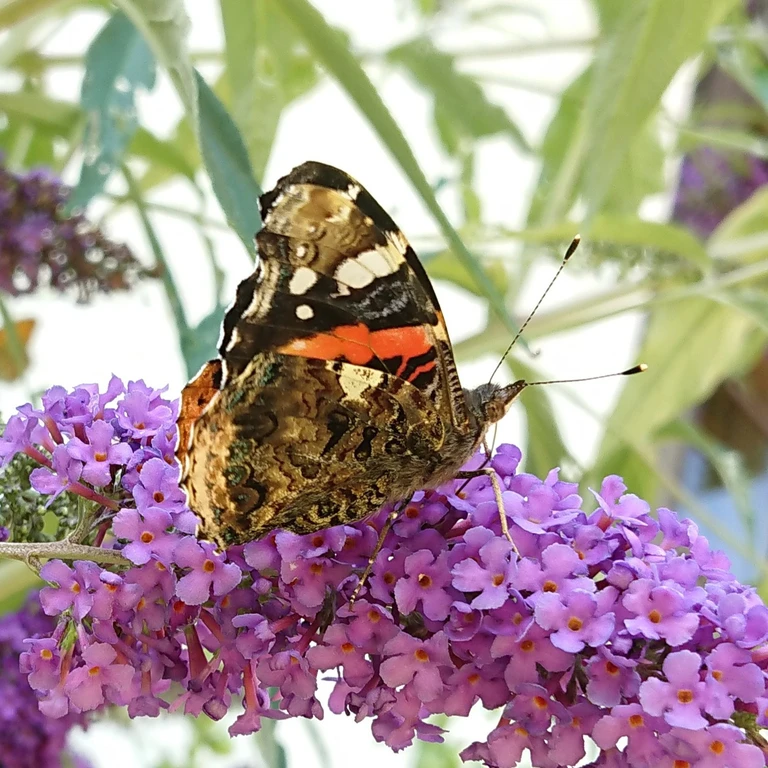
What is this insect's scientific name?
Vanessa atalanta
